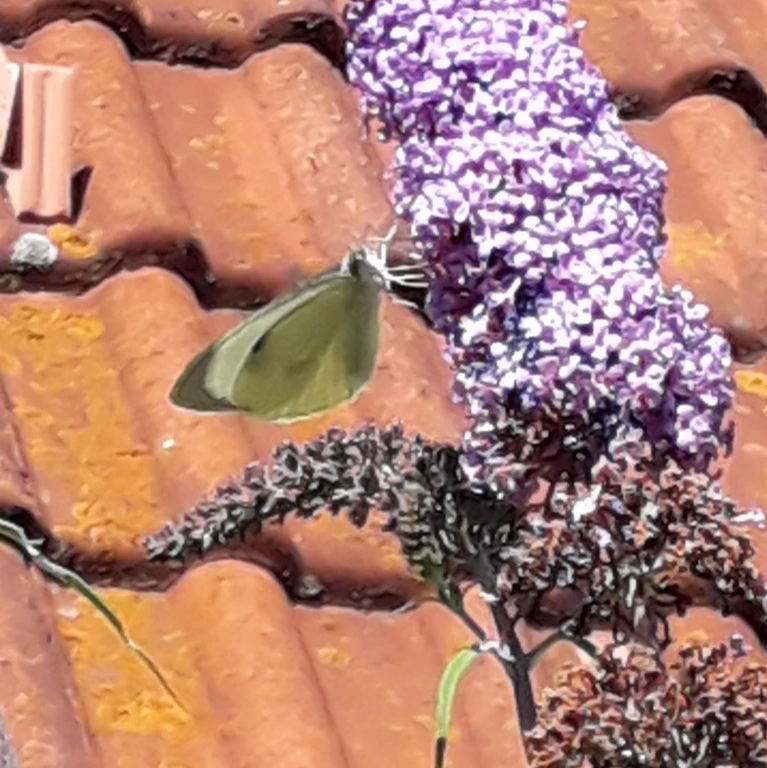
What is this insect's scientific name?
Pieris brassicae
